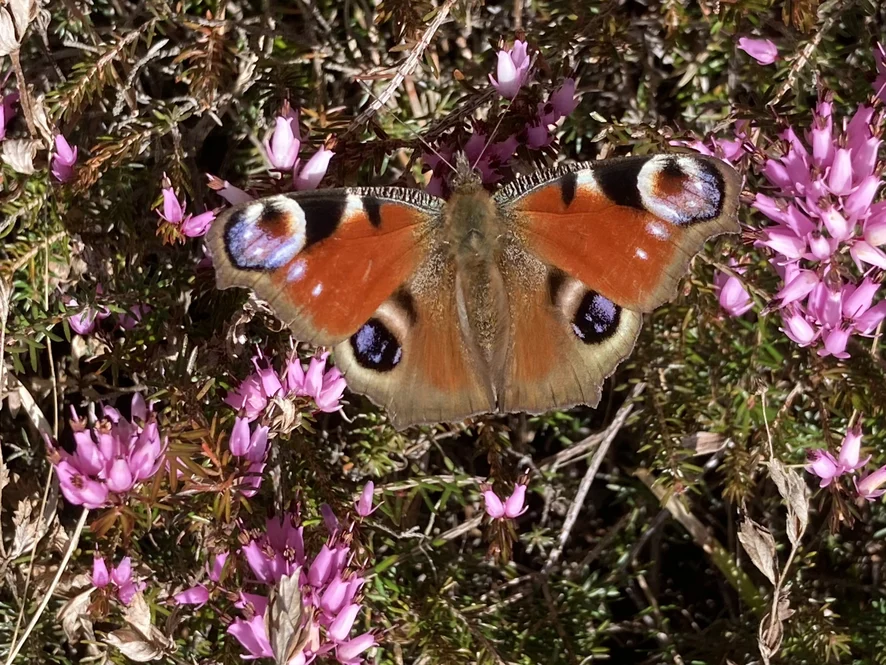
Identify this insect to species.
Aglais io
